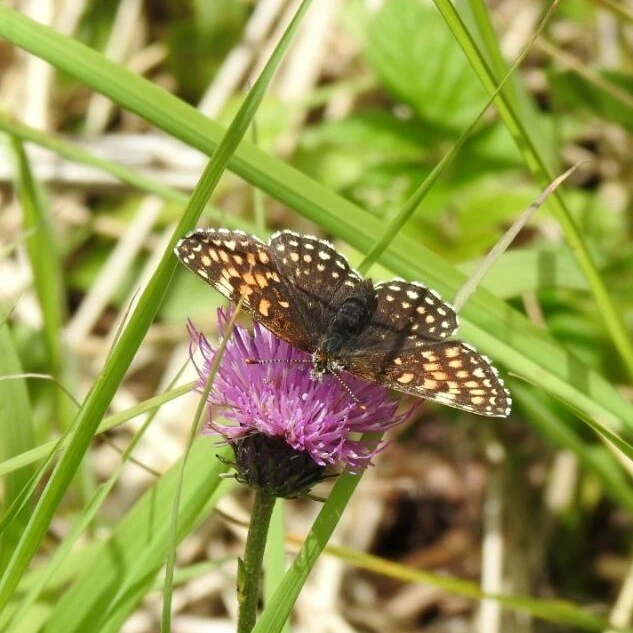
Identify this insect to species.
Melitaea diamina
